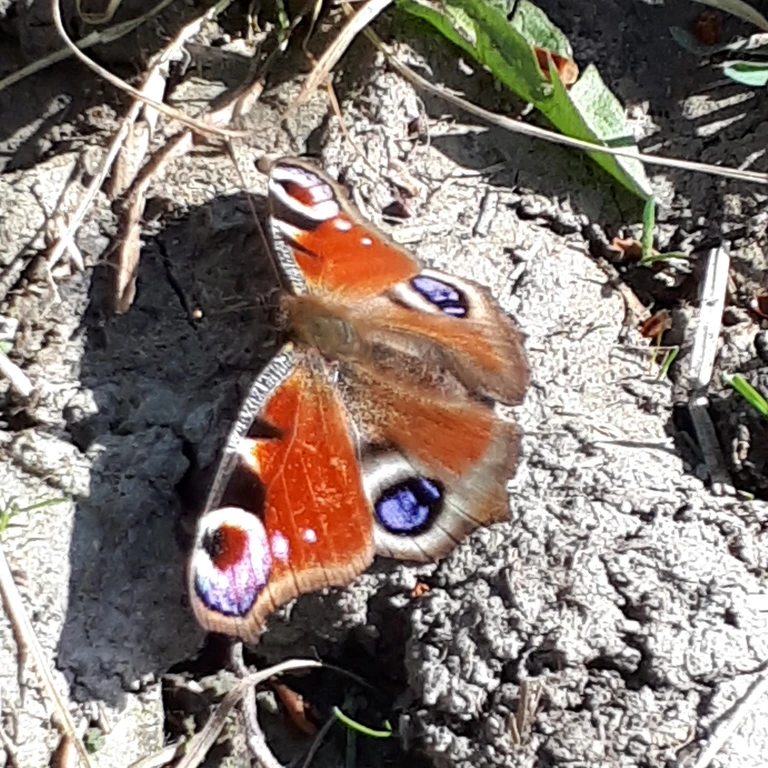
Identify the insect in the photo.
Aglais io
